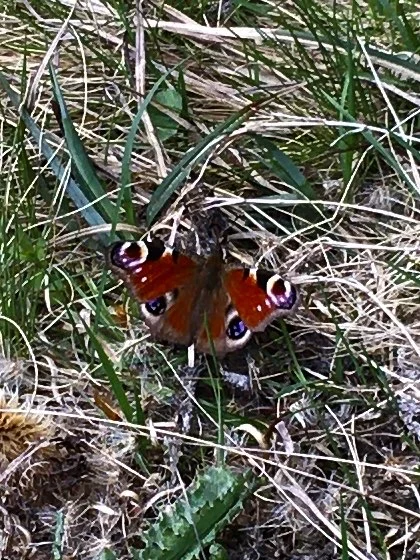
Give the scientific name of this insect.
Aglais io
